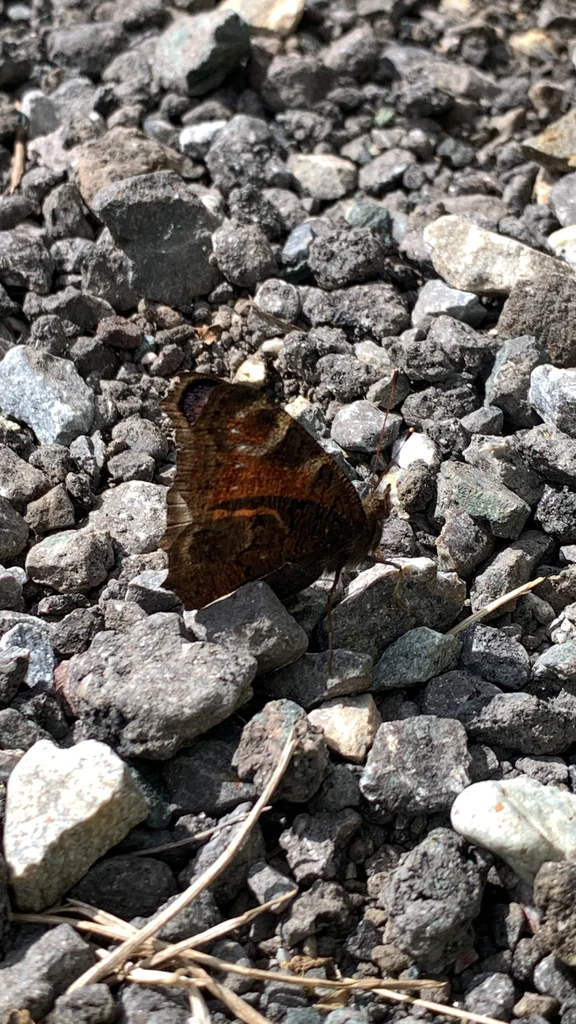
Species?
Aglais io
